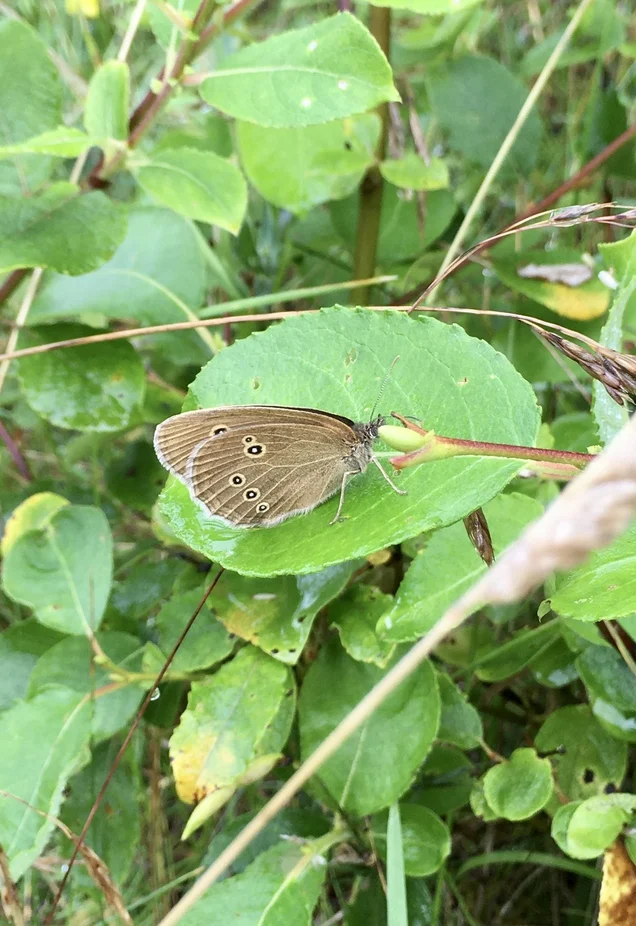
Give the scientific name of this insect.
Aphantopus hyperantus
